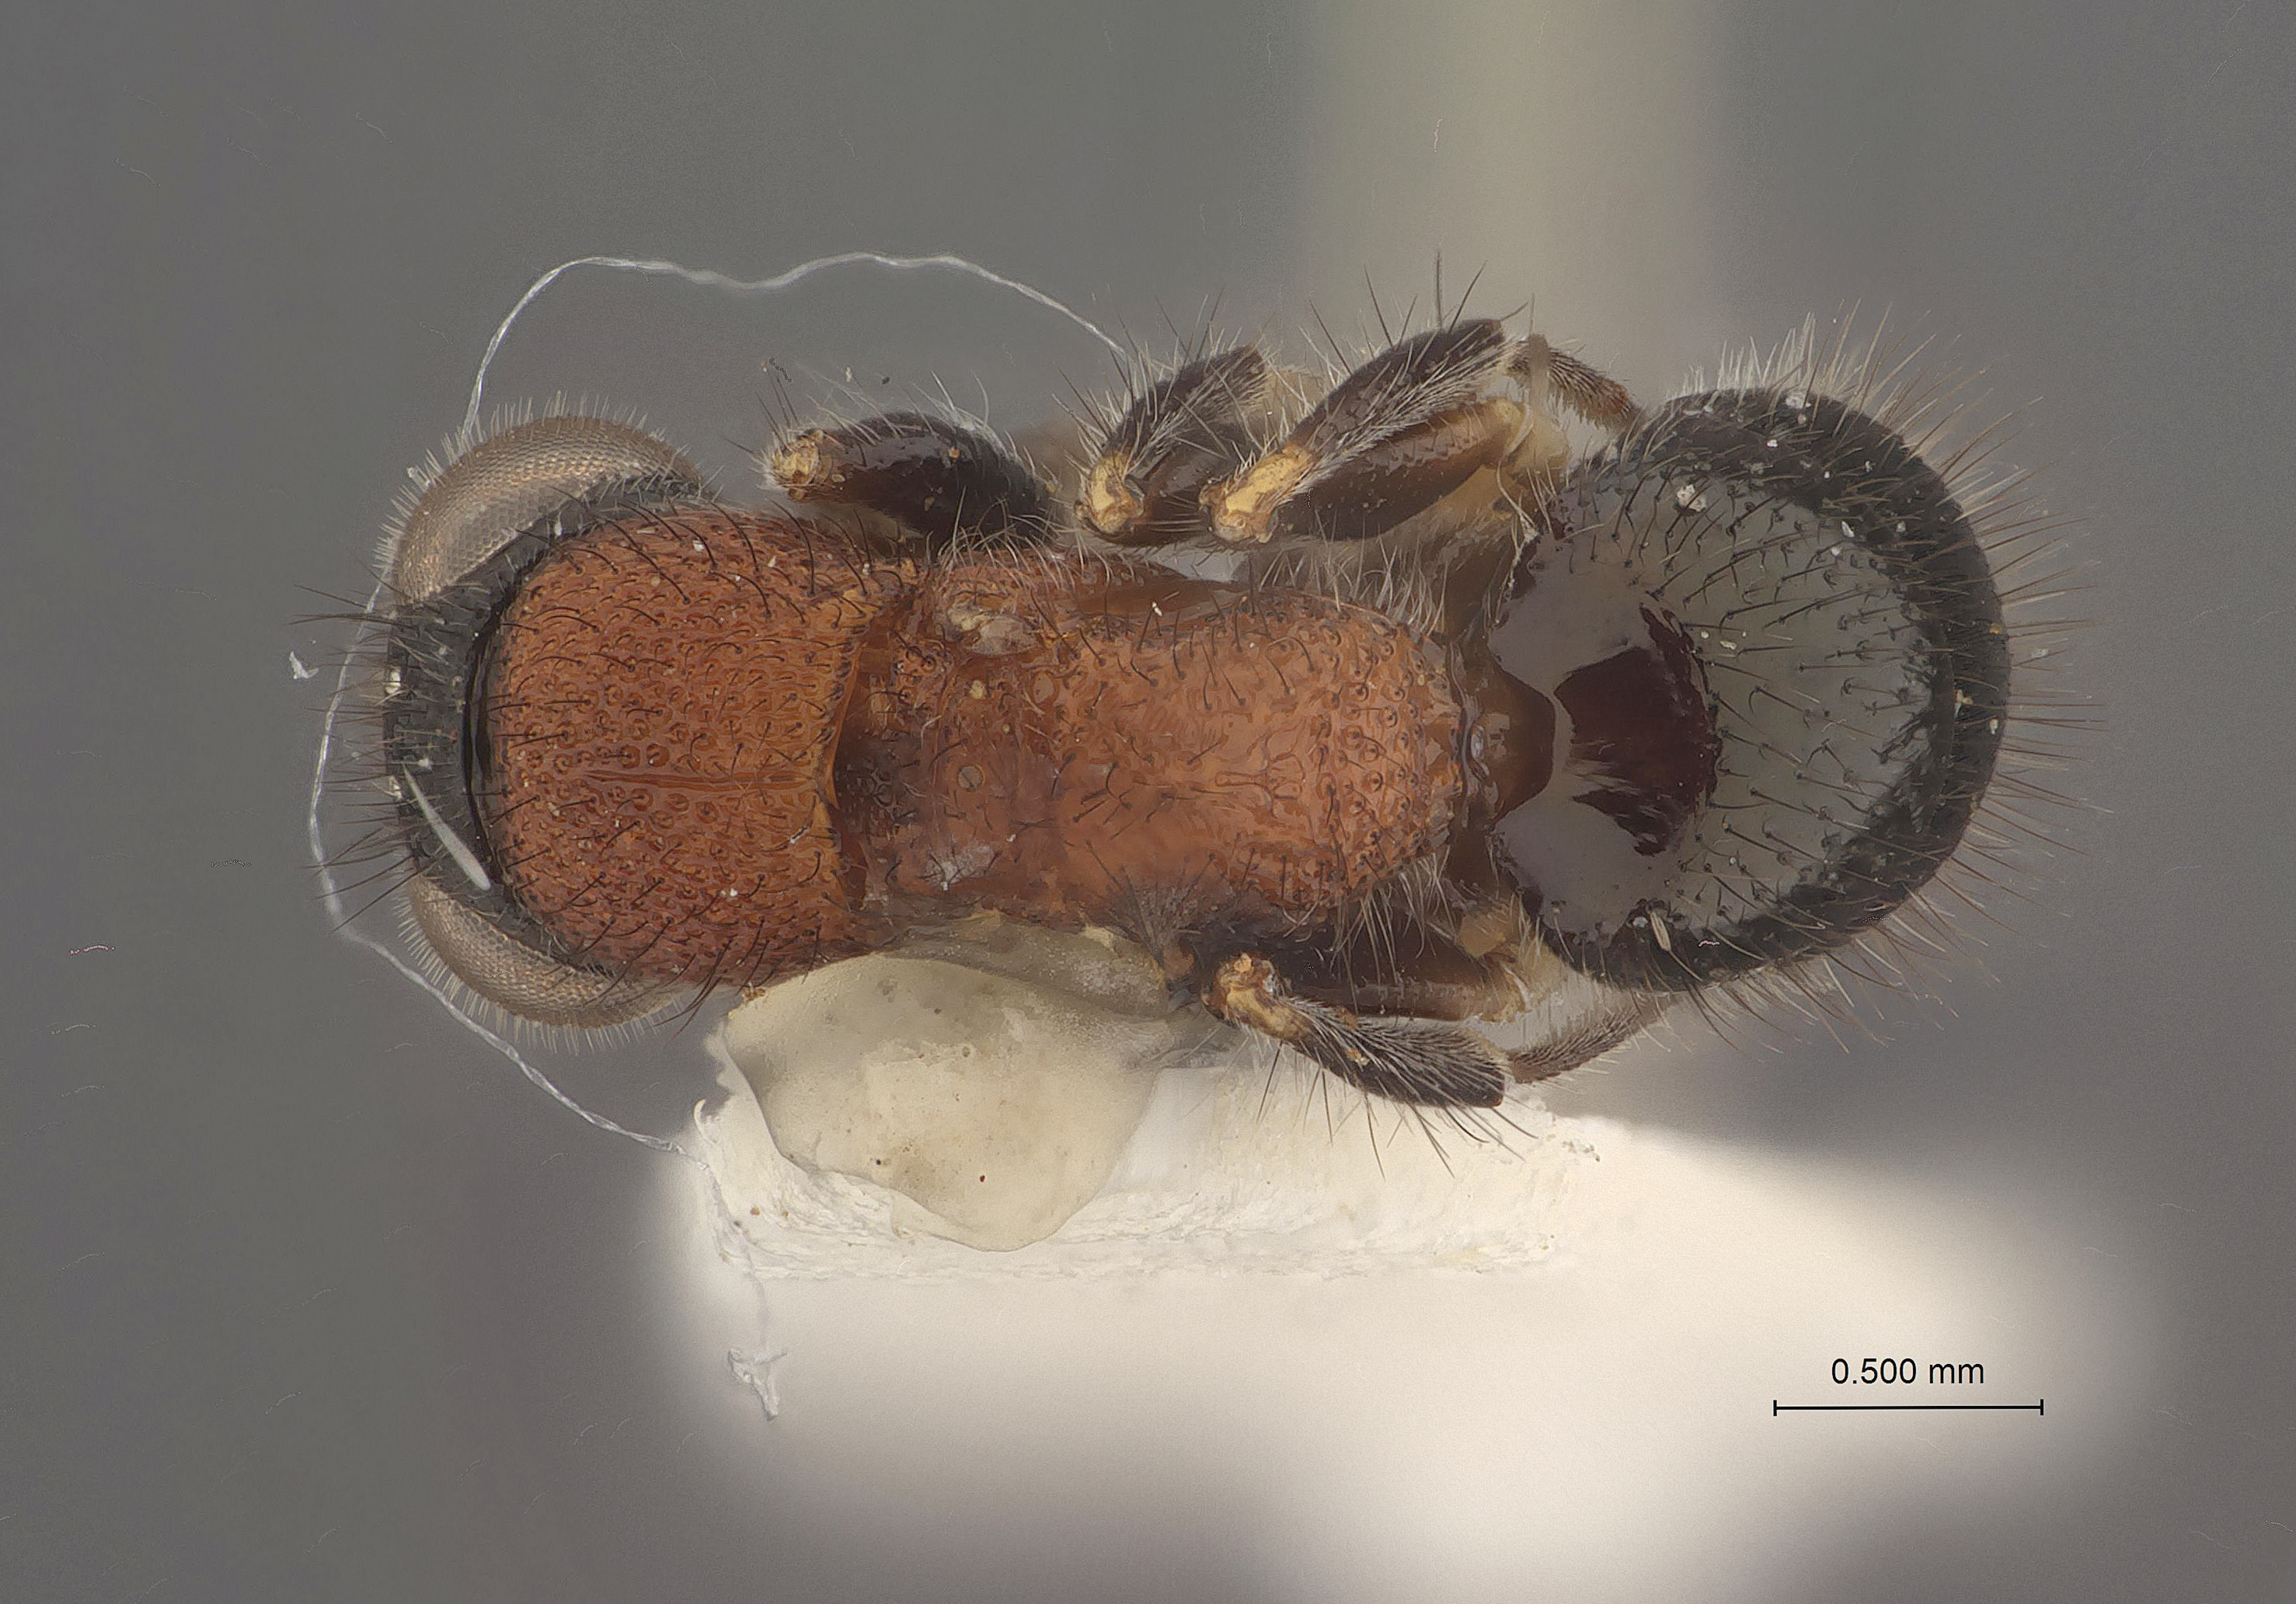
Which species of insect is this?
Serendibula insolita
